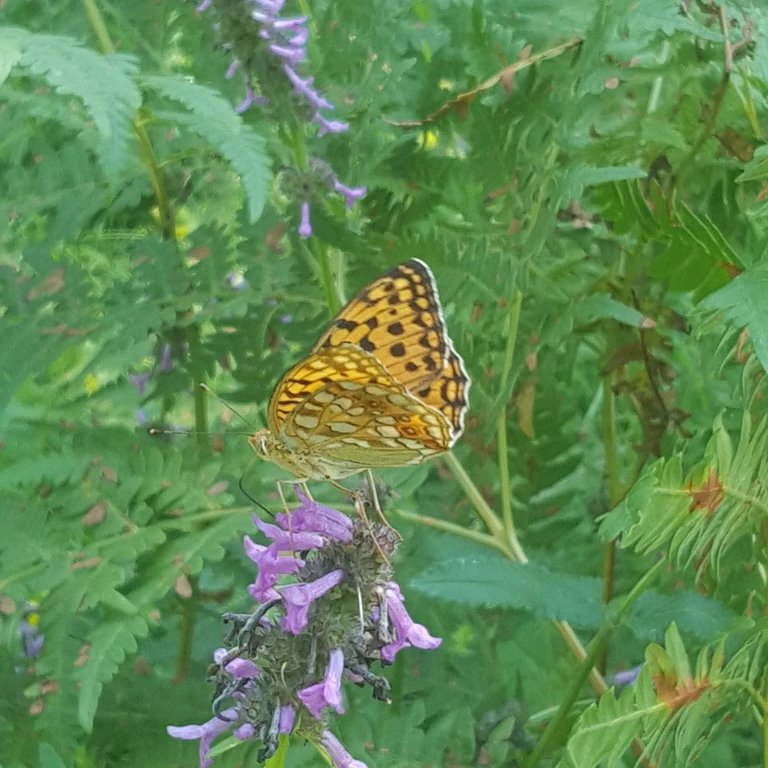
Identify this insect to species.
Fabriciana adippe
